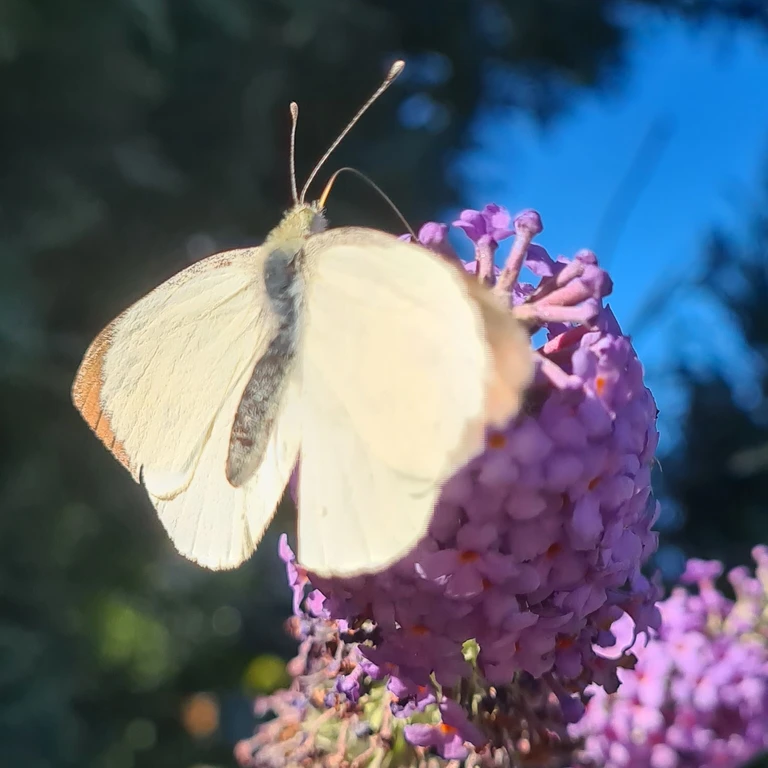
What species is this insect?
Pieris brassicae
